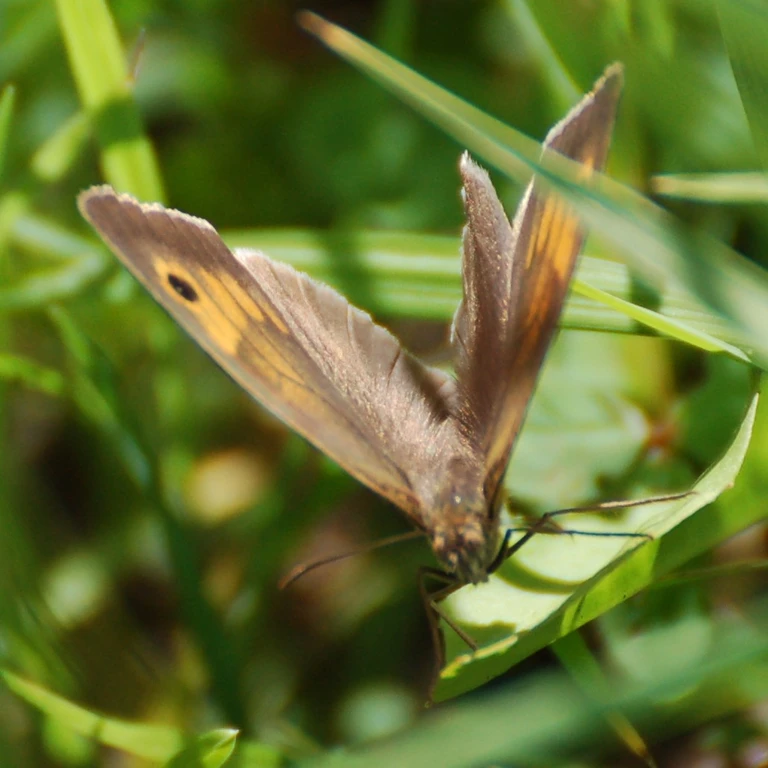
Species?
Maniola jurtina
